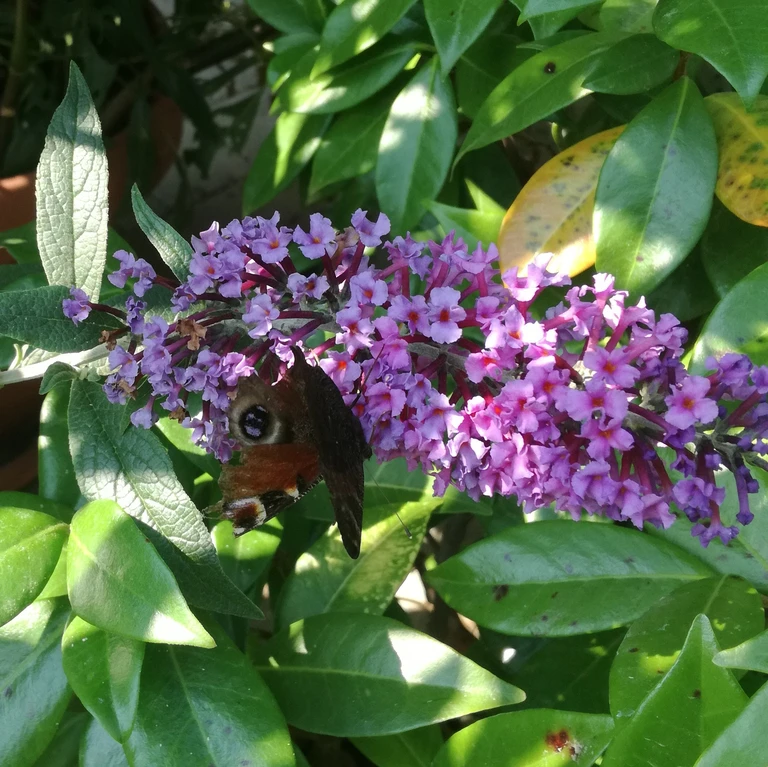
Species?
Aglais io
